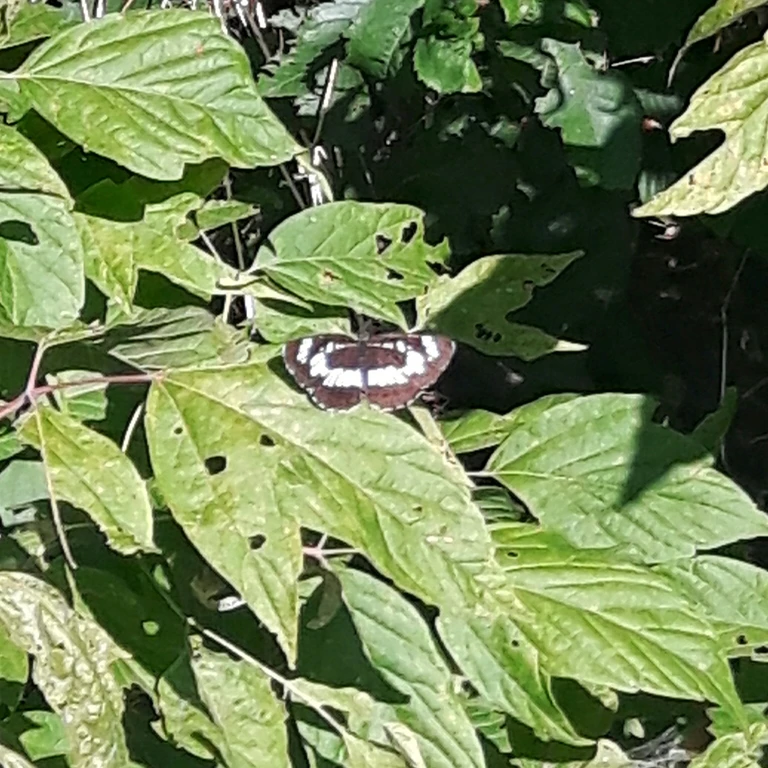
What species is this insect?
Neptis rivularis
